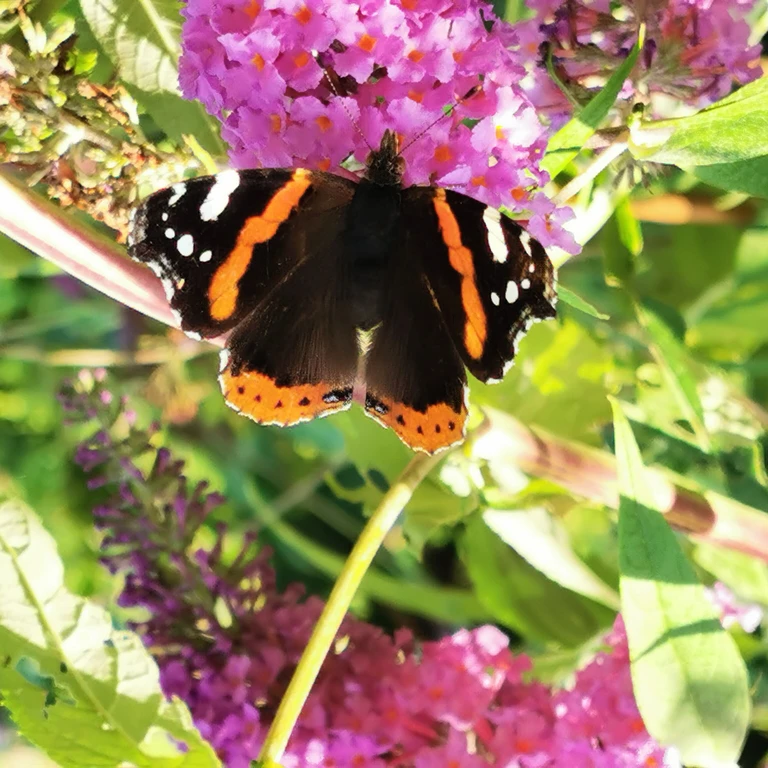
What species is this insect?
Vanessa atalanta
